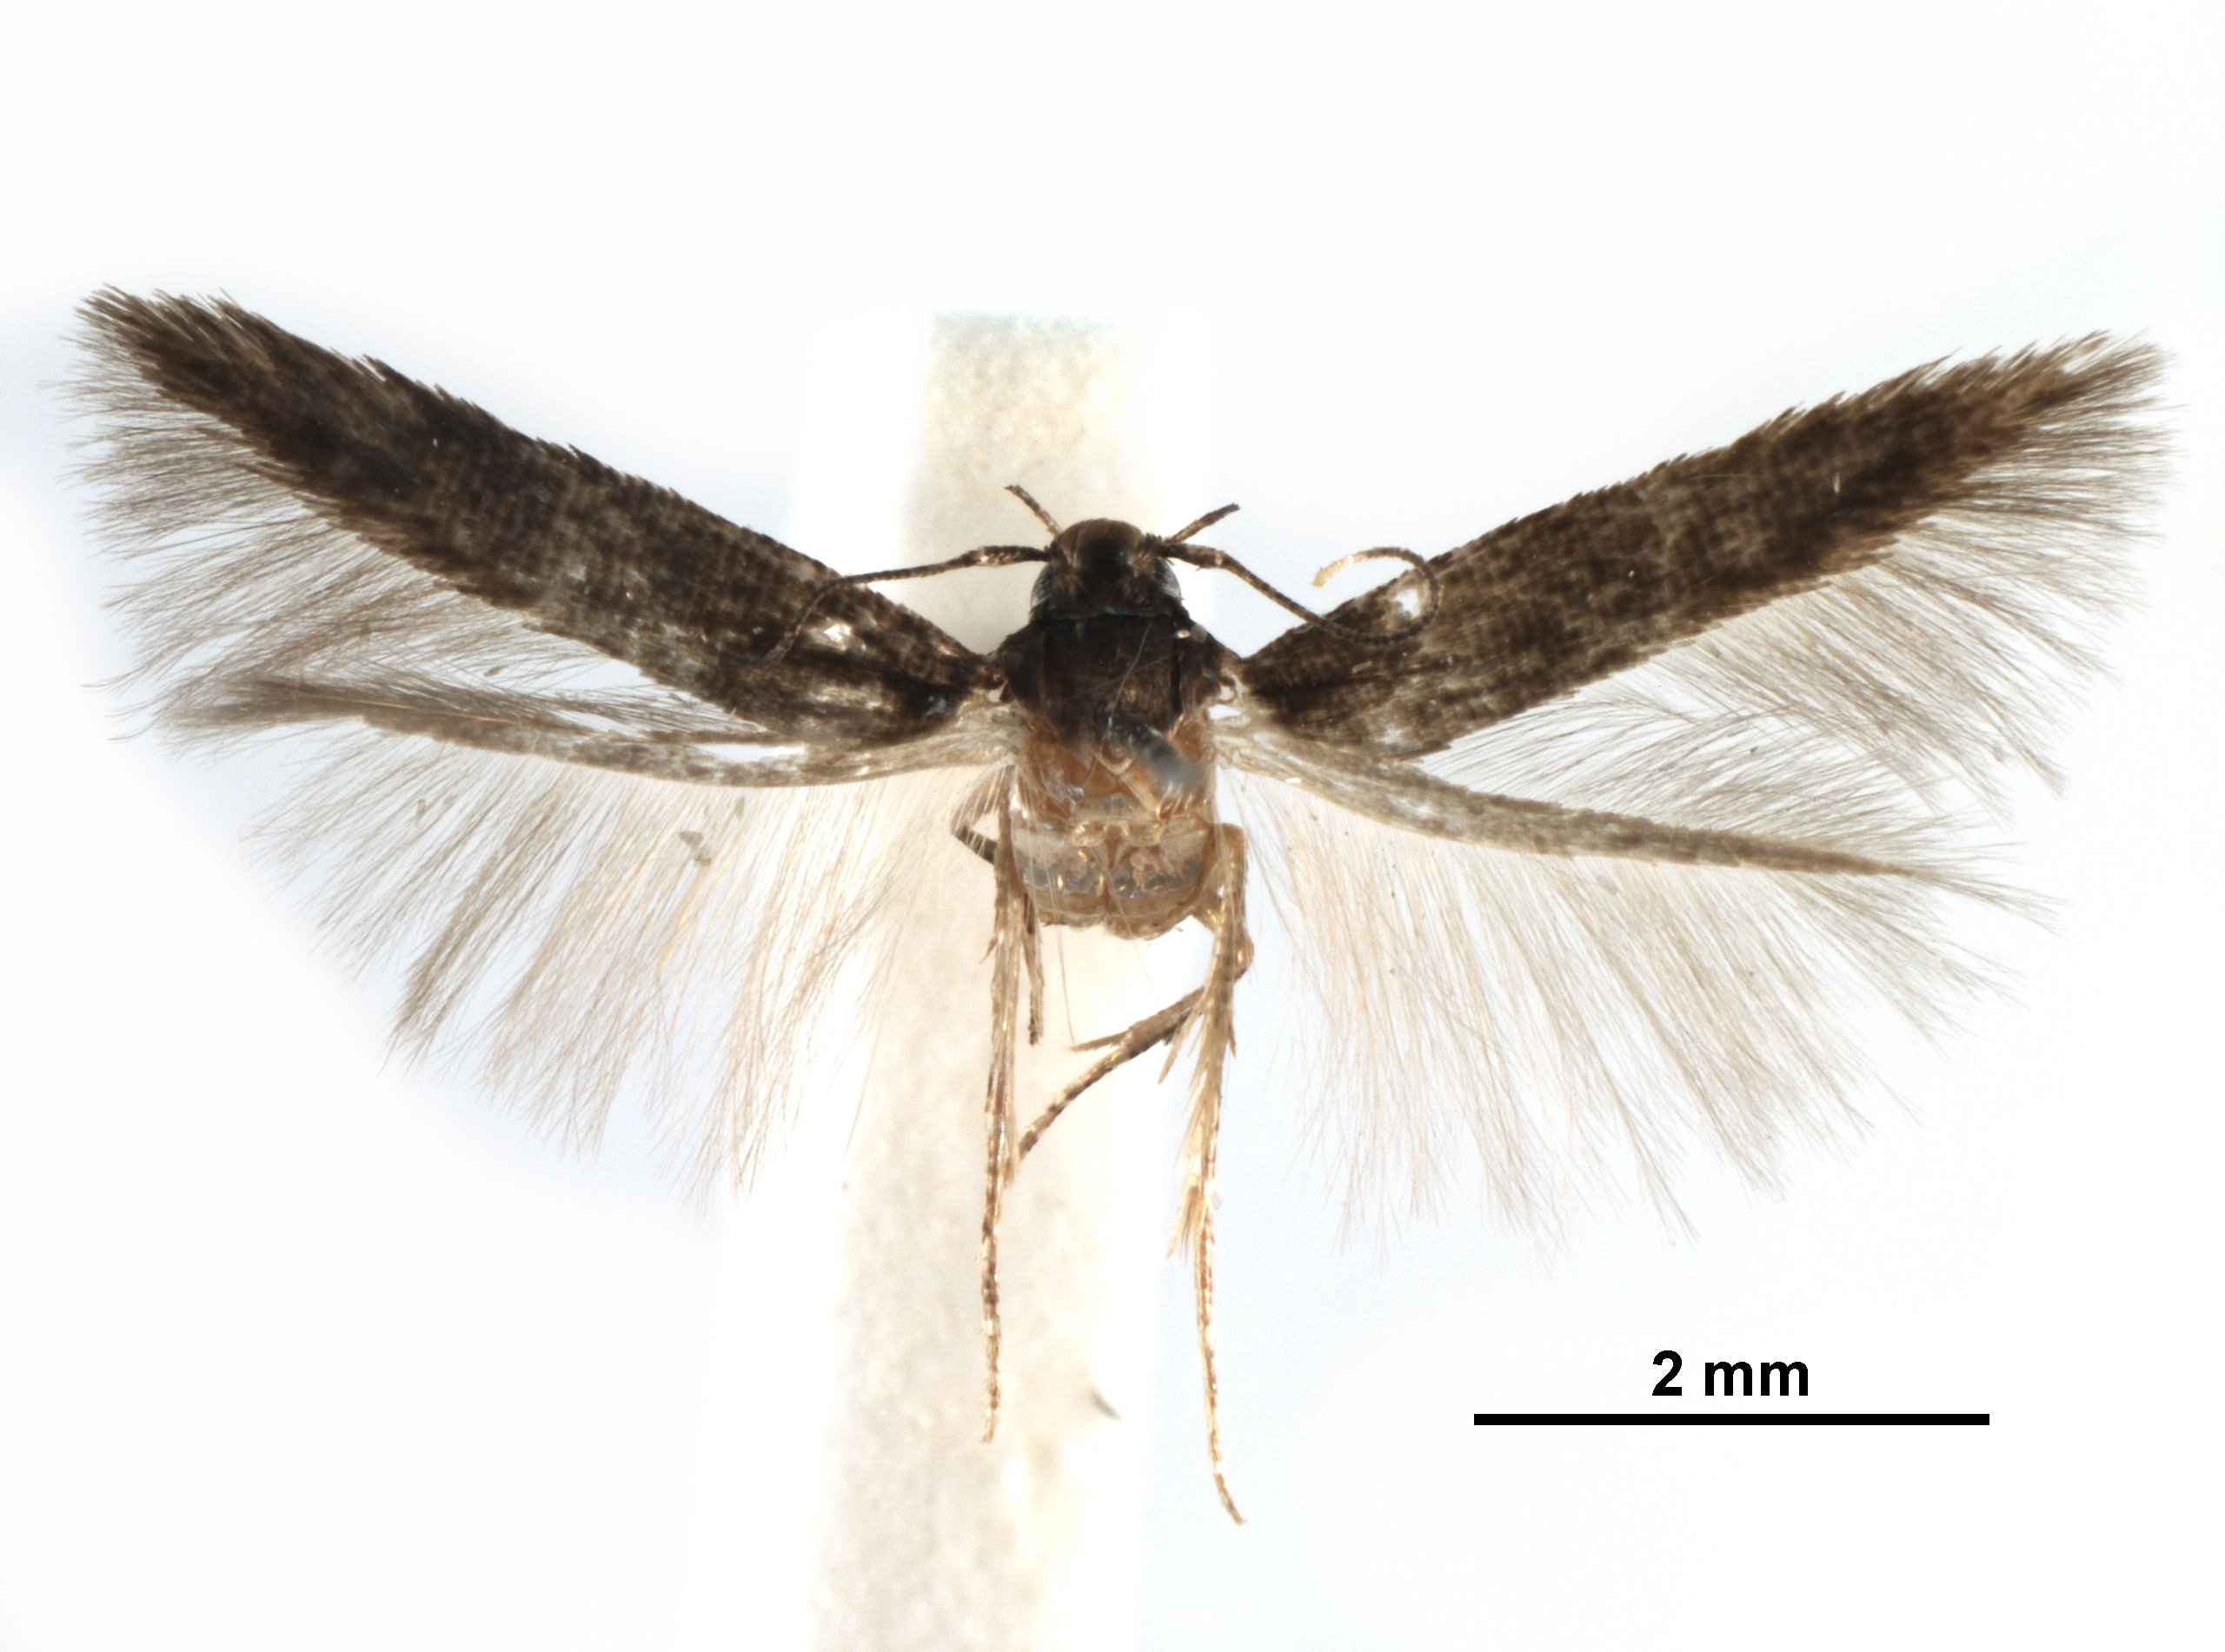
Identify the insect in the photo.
Synploca gumia
